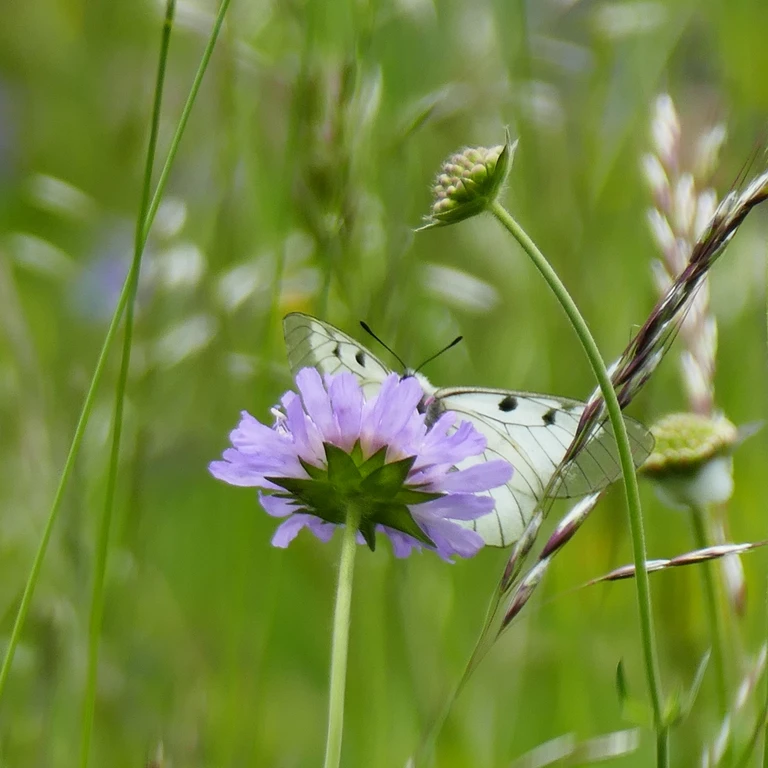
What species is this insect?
Parnassius mnemosyne
